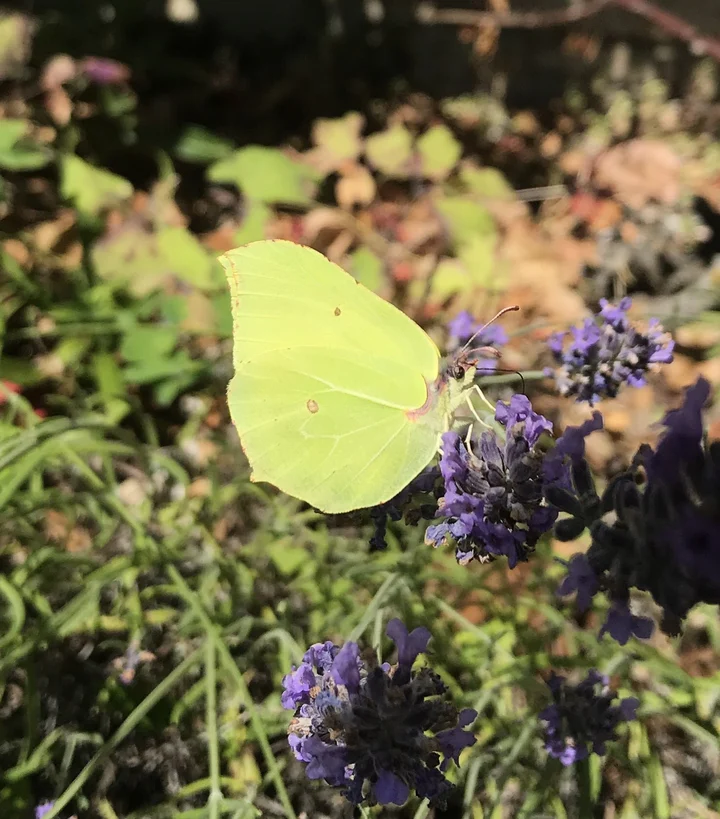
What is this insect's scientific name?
Gonepteryx rhamni
